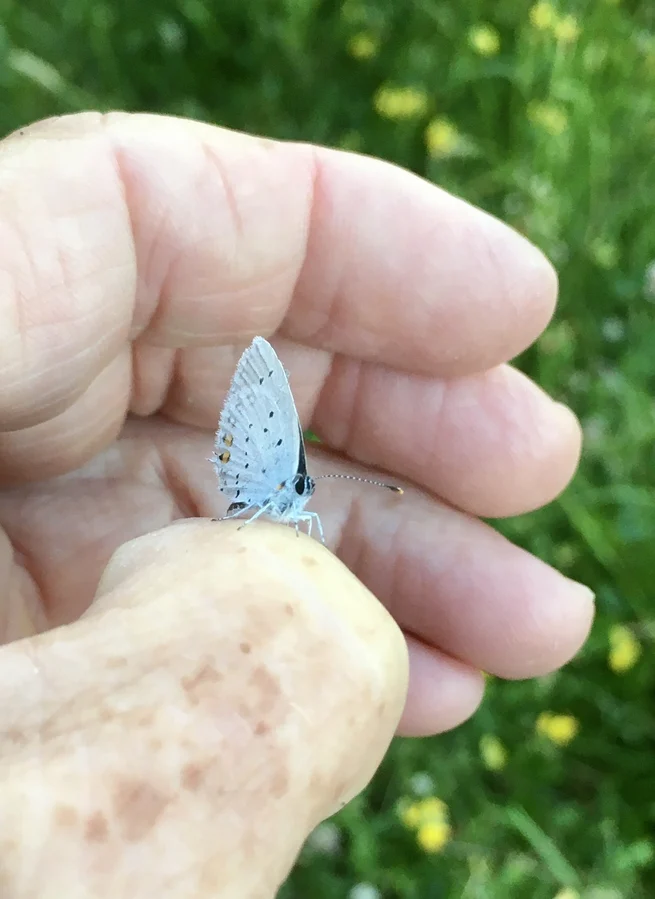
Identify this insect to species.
Cupido argiades (also Elkalyce argiades)
